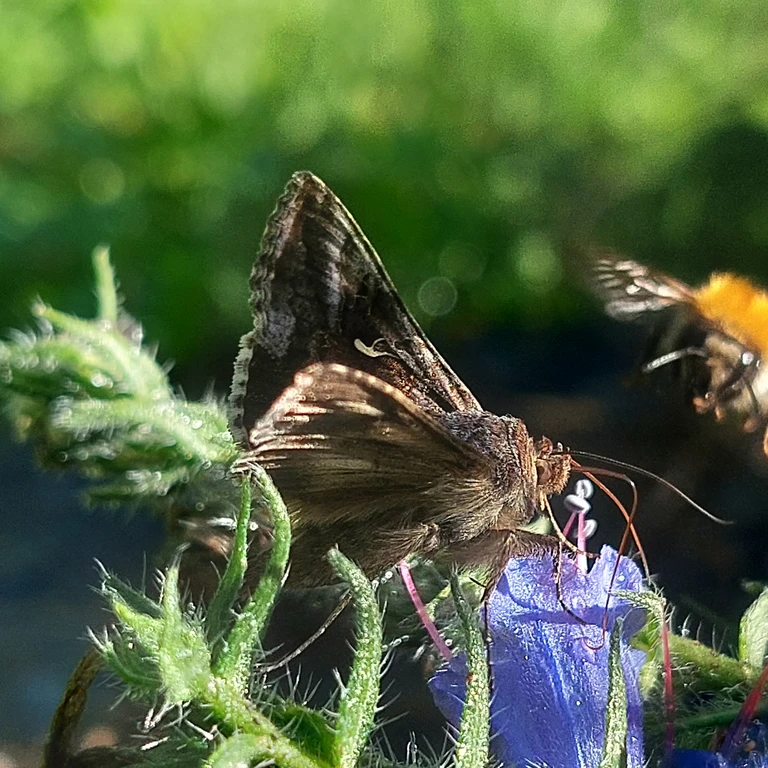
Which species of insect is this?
Autographa gamma
